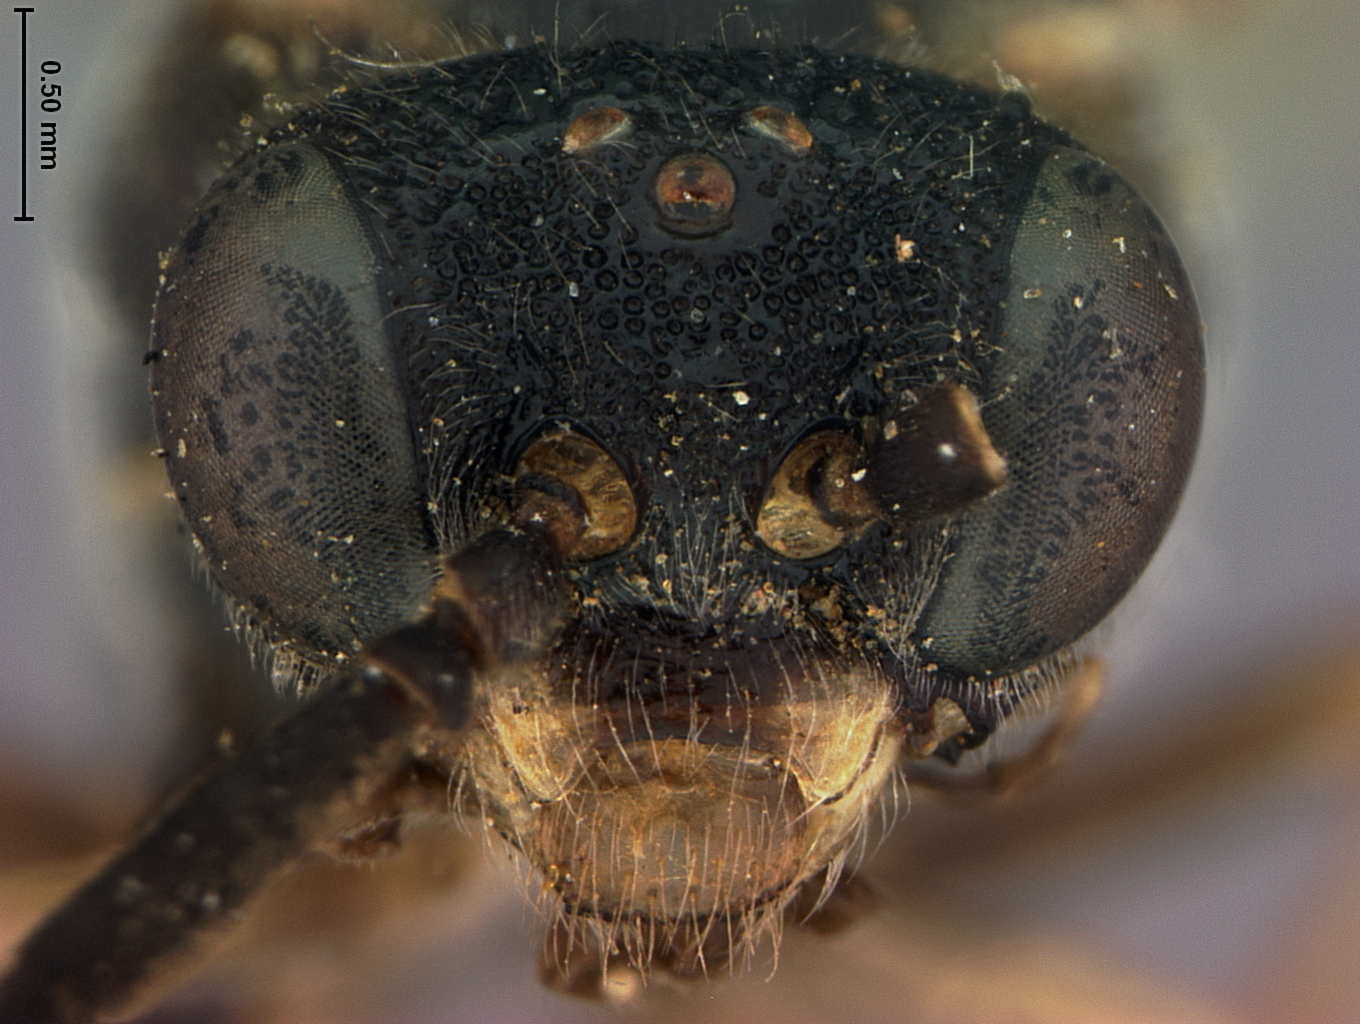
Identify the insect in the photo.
Macrophya castaneae
